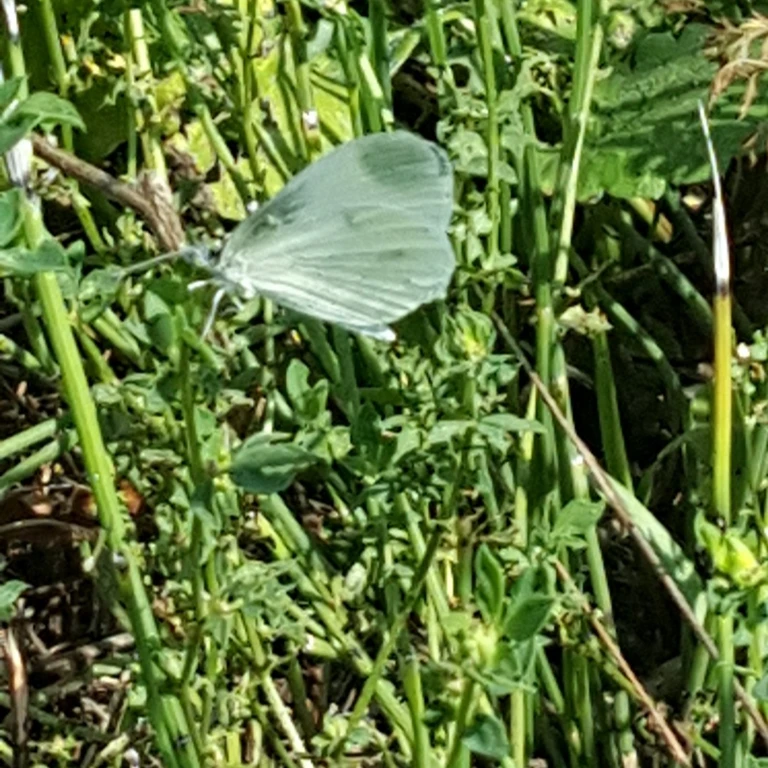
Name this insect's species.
Leptidea sinapis/juvernica
